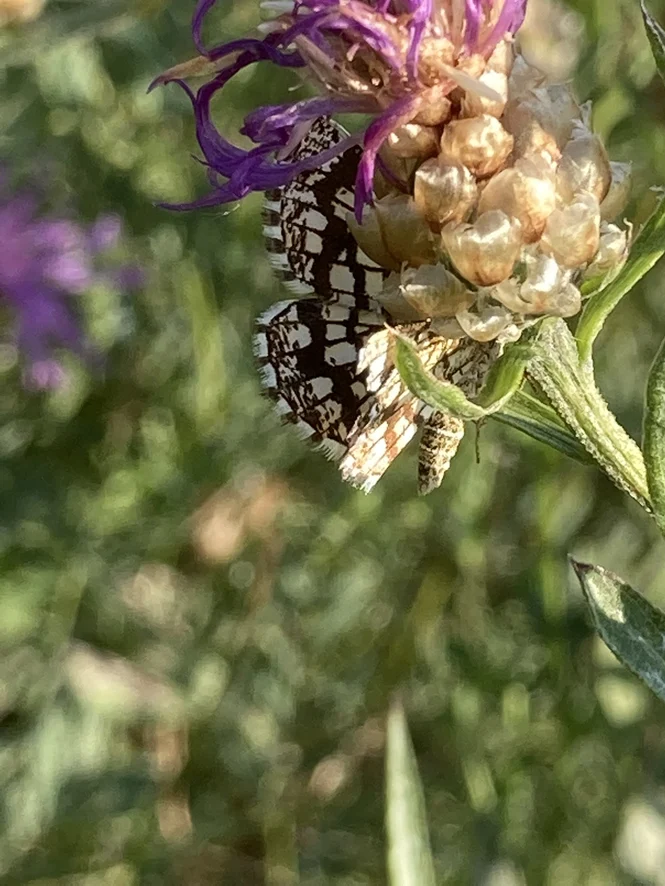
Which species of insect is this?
Chiasmia clathrata
